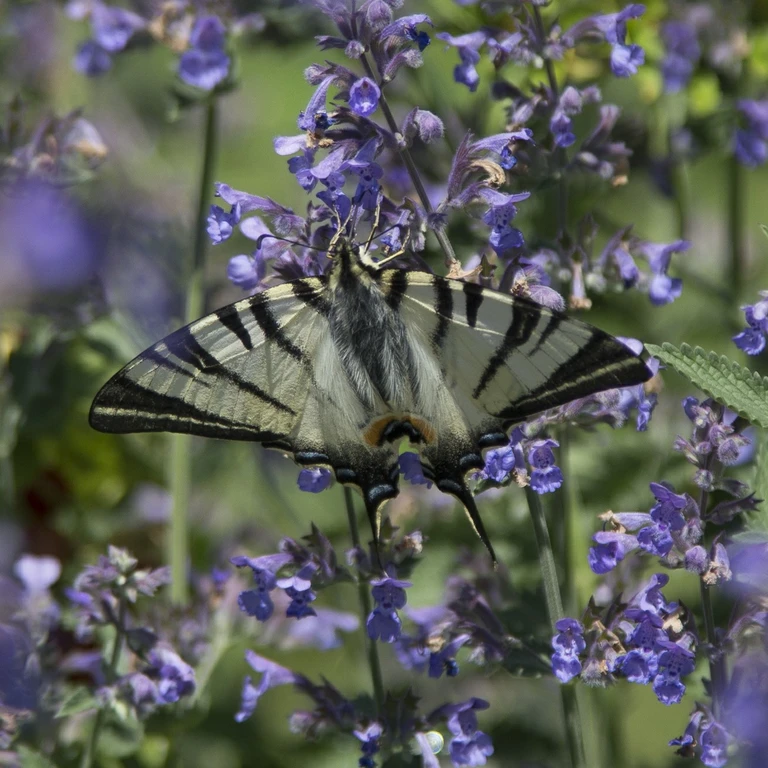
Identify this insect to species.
Iphiclides podalirius
